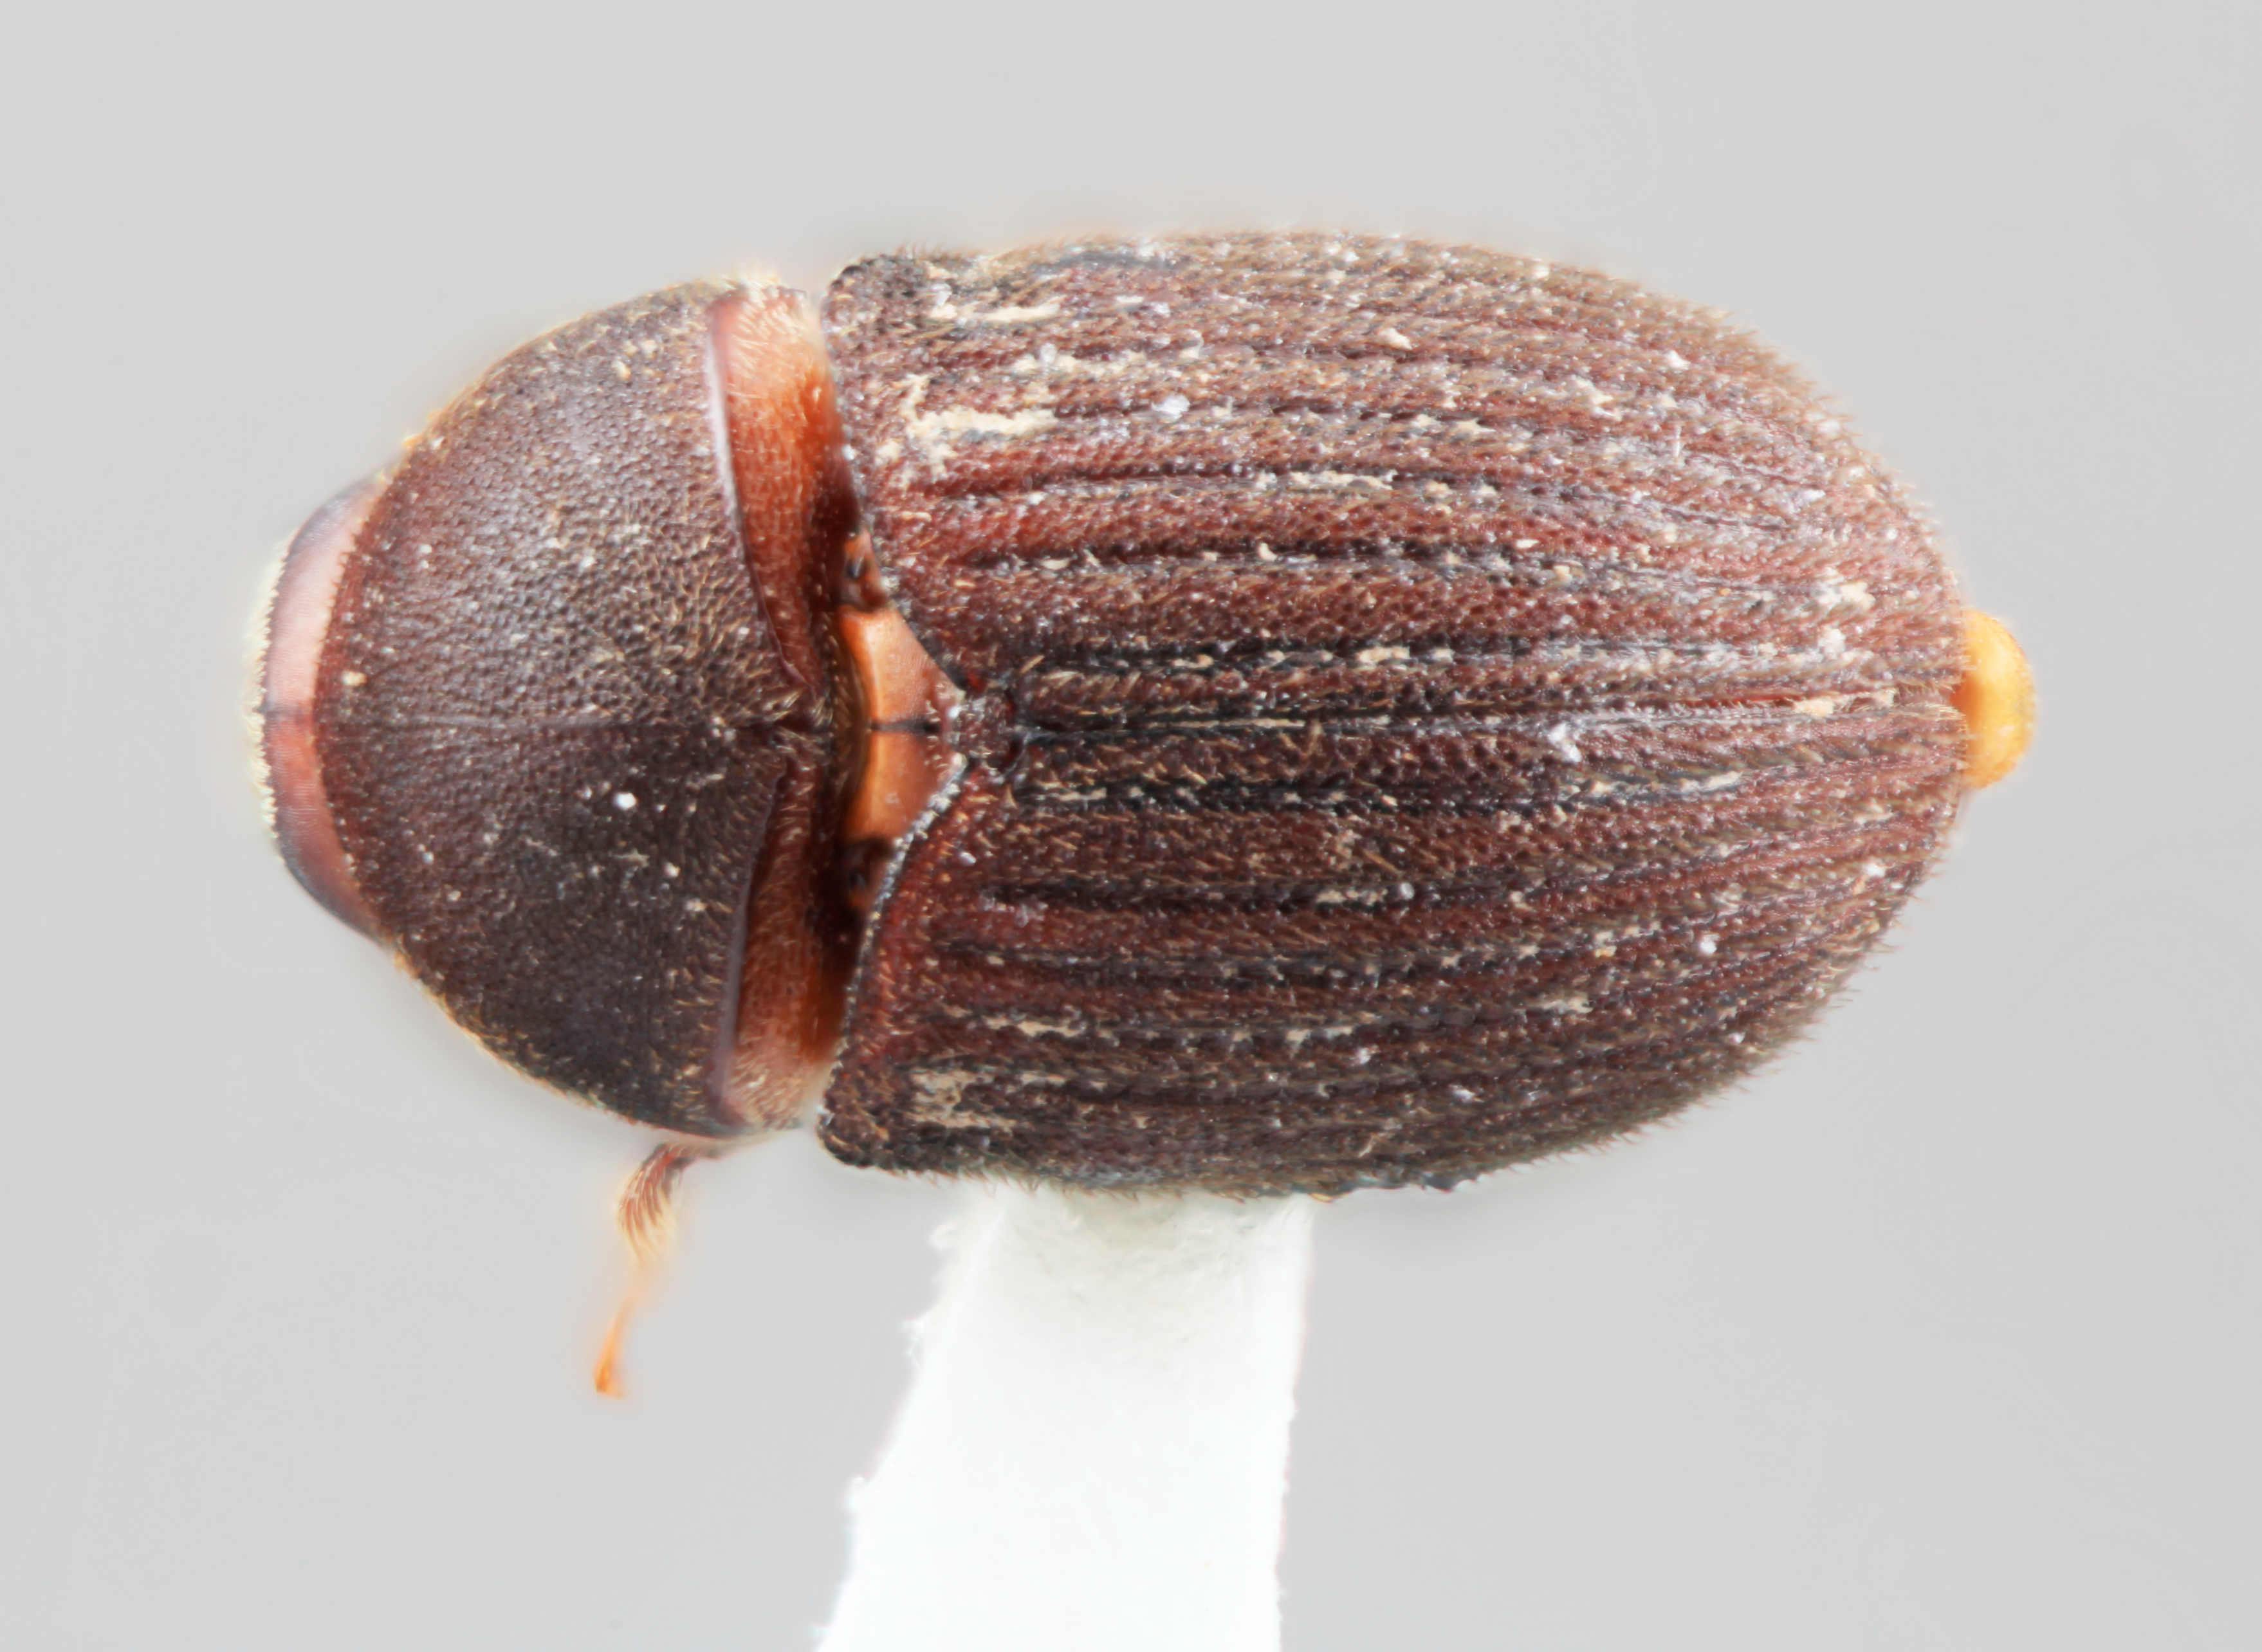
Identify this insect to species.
Phrixosoma frustratum
